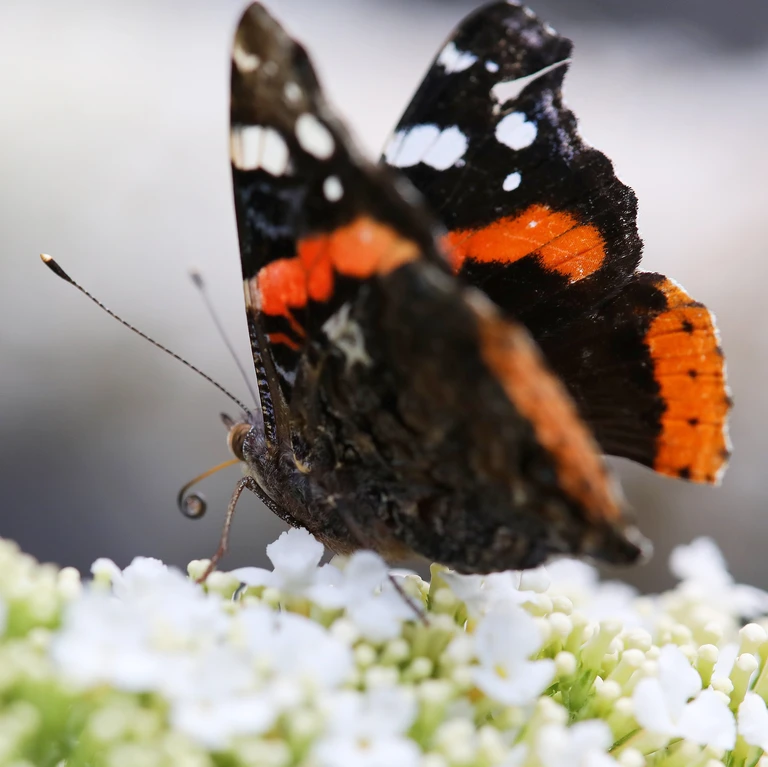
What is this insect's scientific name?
Vanessa atalanta
